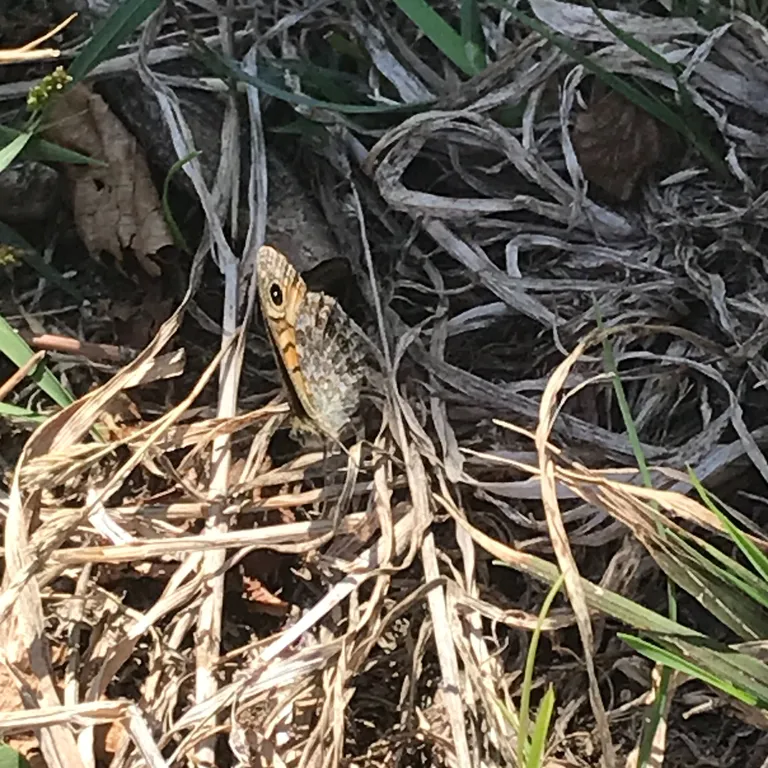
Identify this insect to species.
Lasiommata megera (also Pararge megera)
